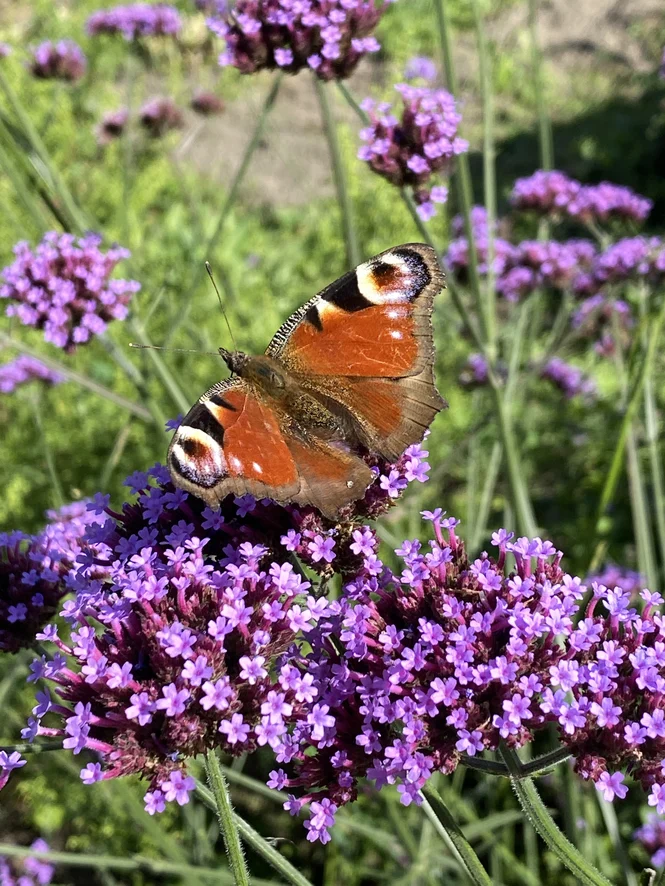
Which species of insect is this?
Aglais io
